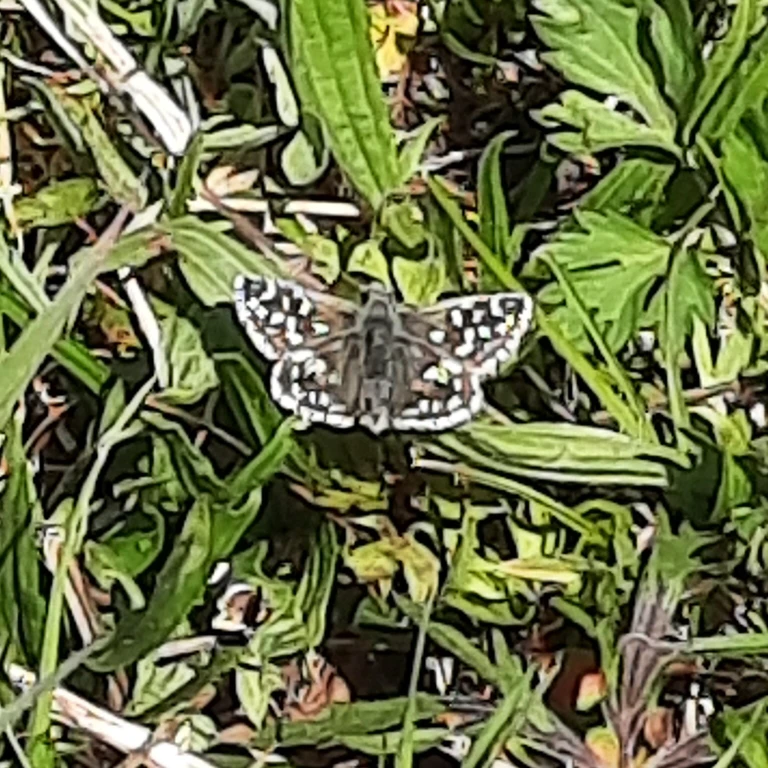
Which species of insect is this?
Pyrgus malvae
